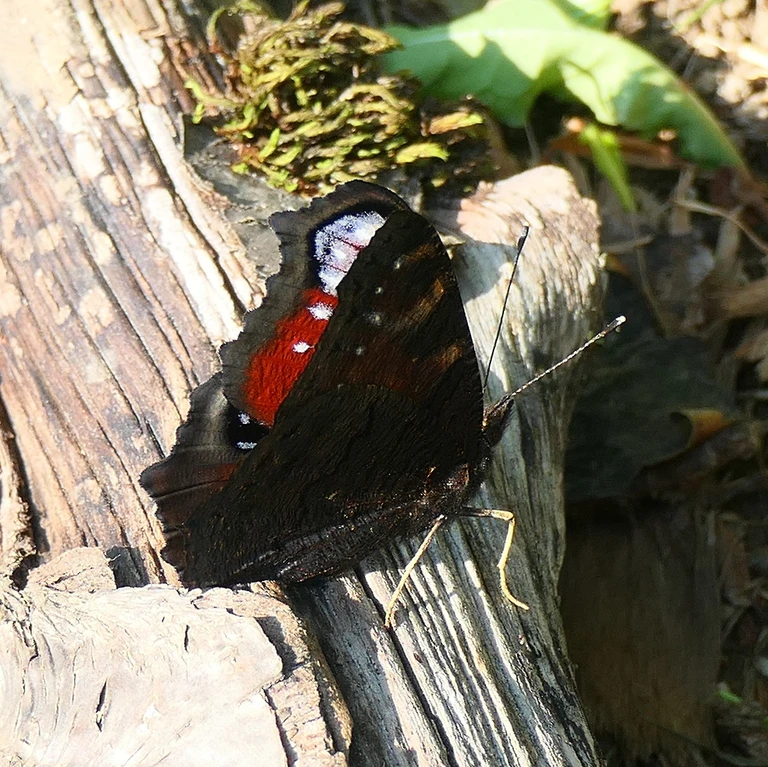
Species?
Aglais io
